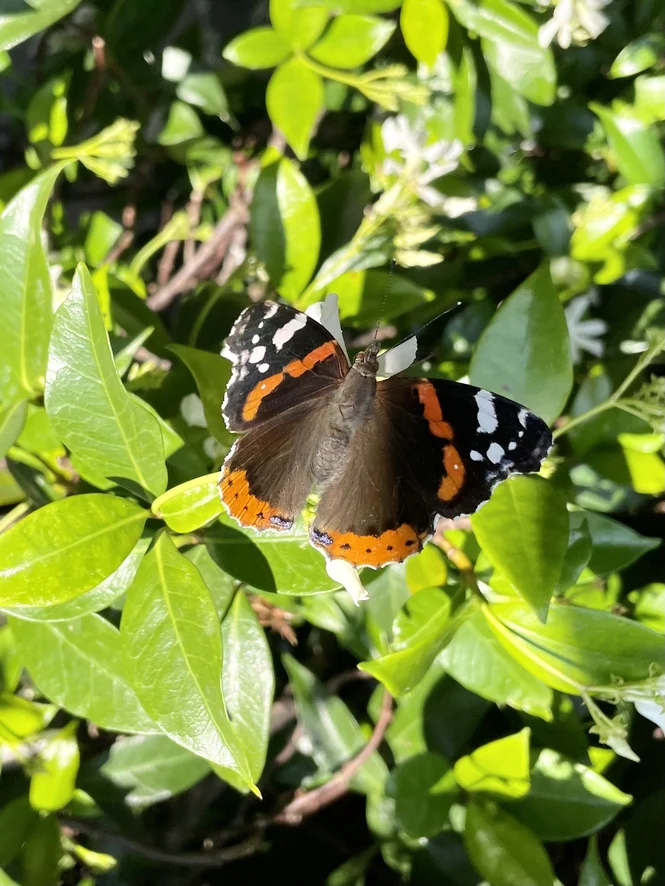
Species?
Vanessa atalanta
